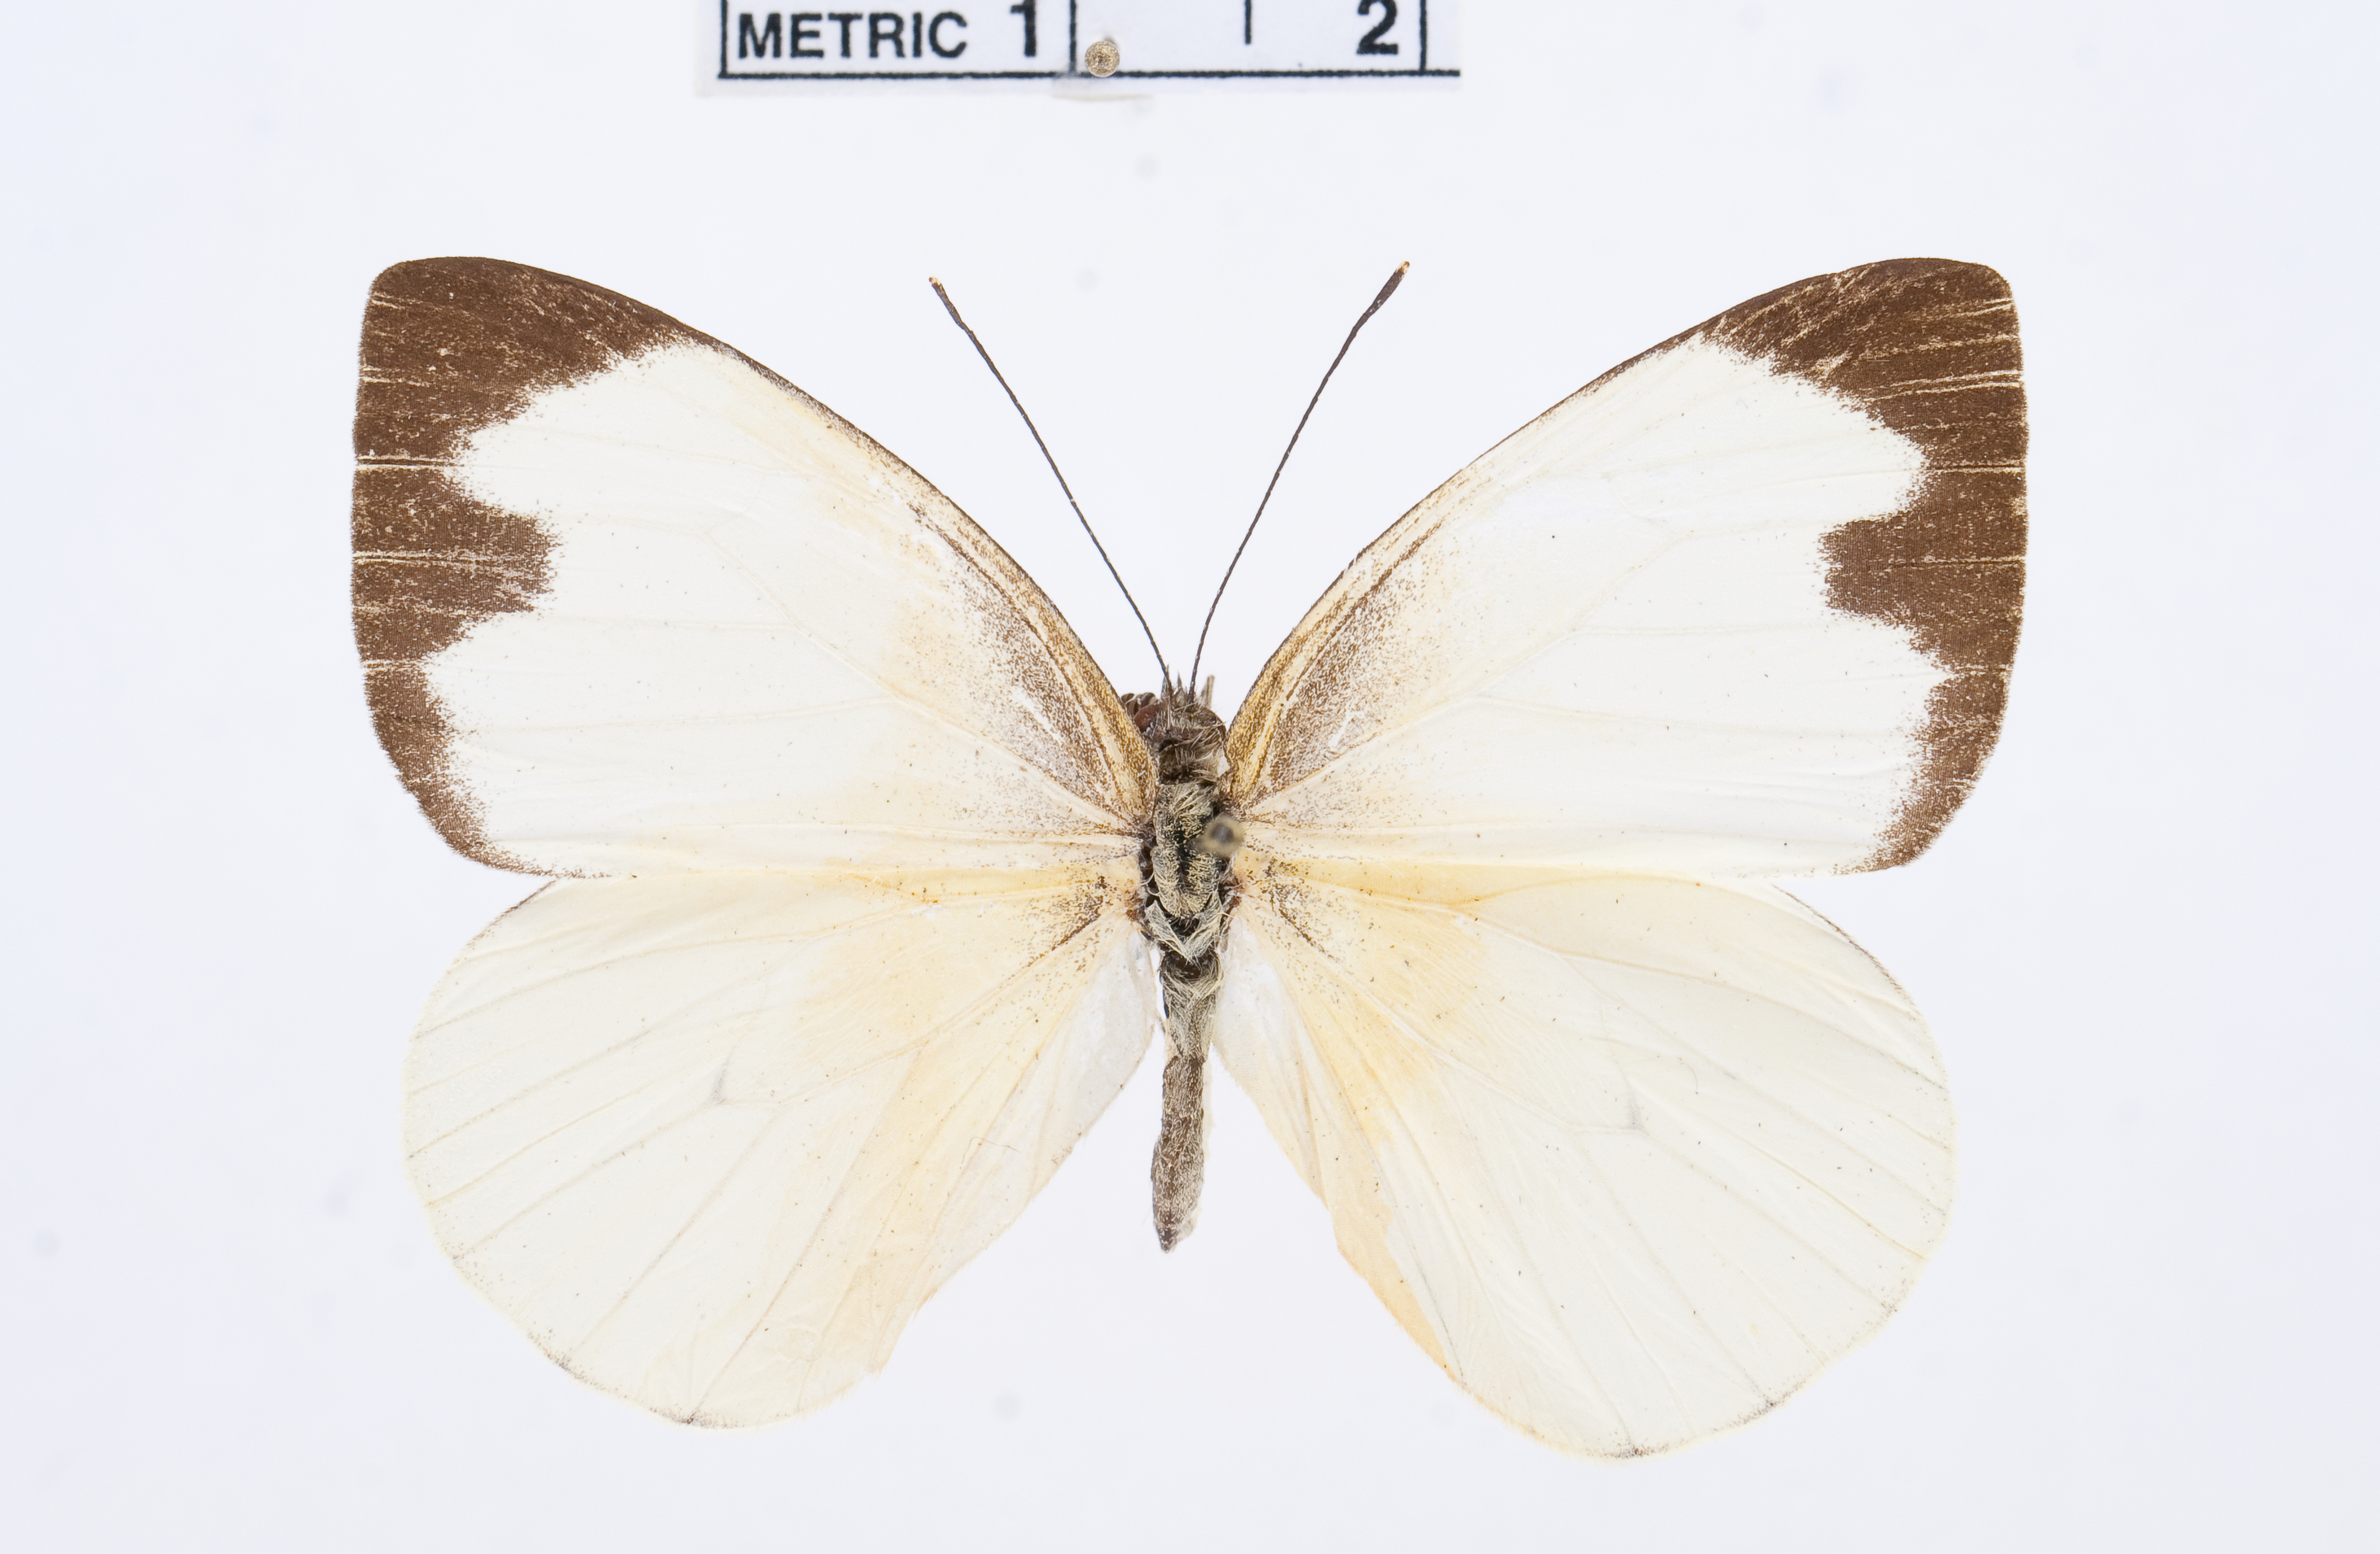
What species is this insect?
Leptophobia aripa
